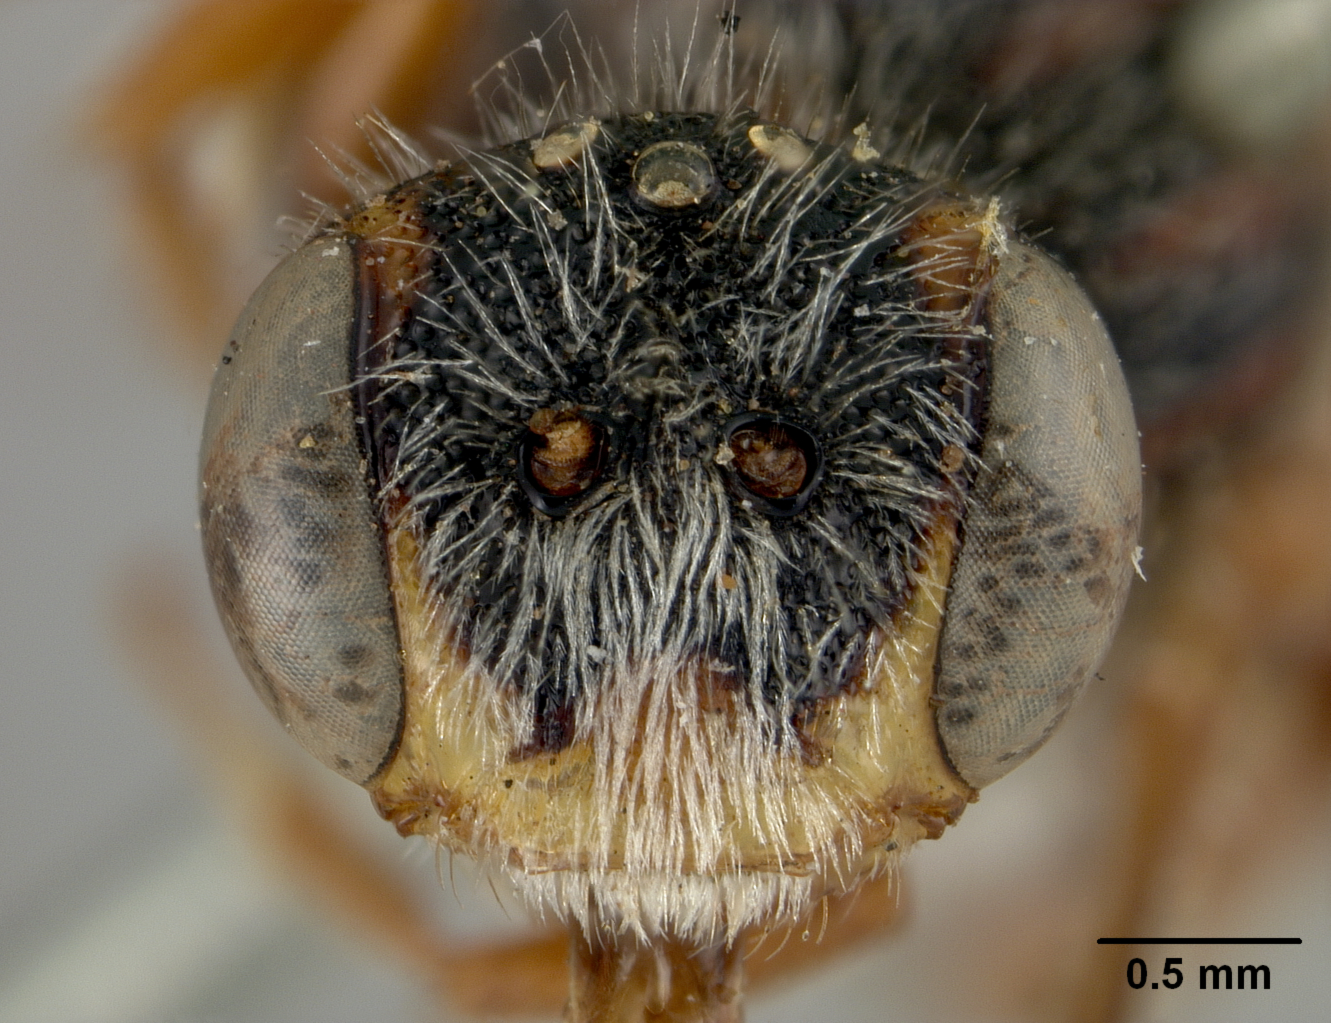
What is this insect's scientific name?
Nomada schwarzi
